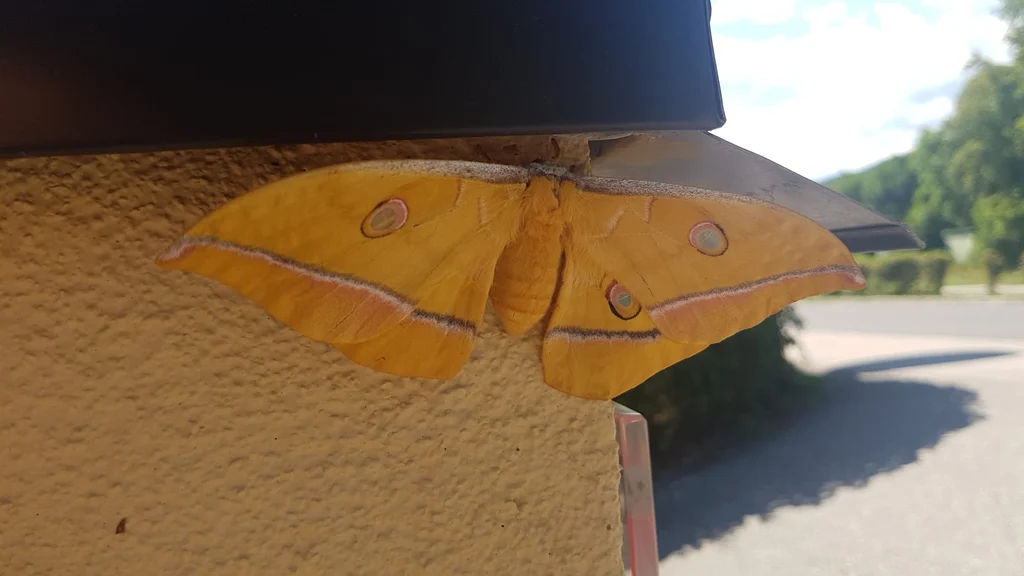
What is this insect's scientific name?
Antheraea yamamai
